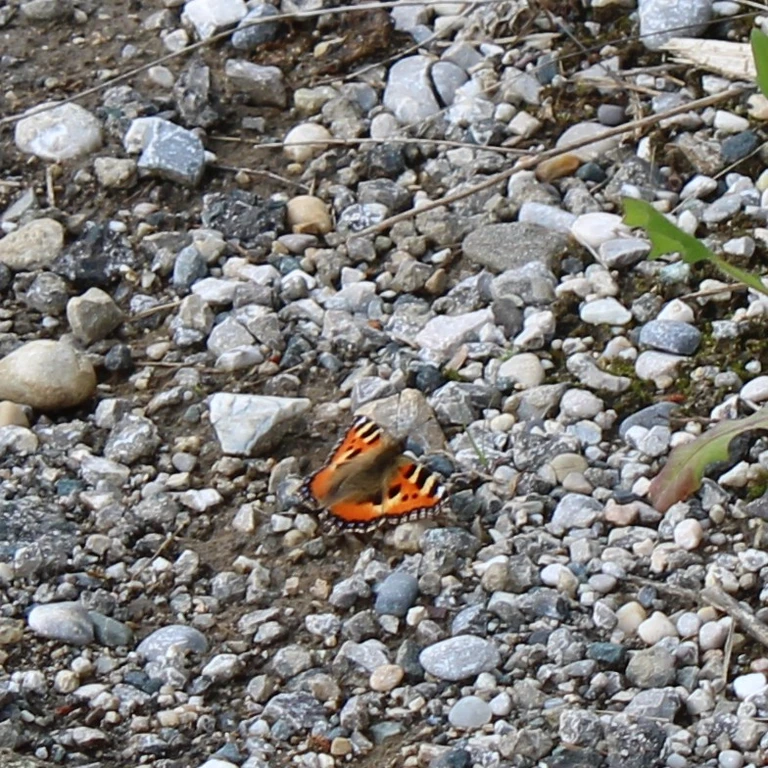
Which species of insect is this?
Aglais urticae
